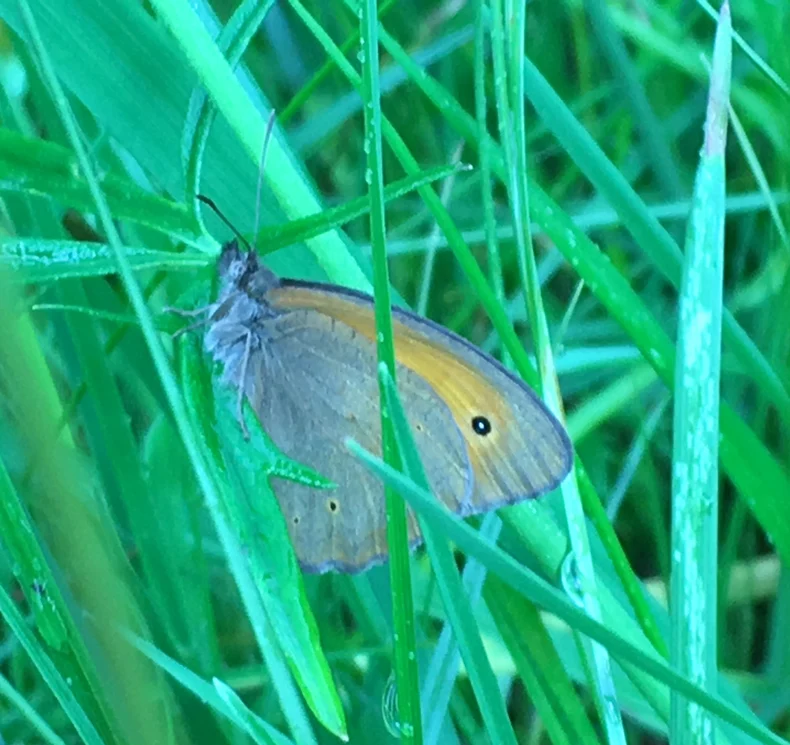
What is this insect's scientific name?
Maniola jurtina
